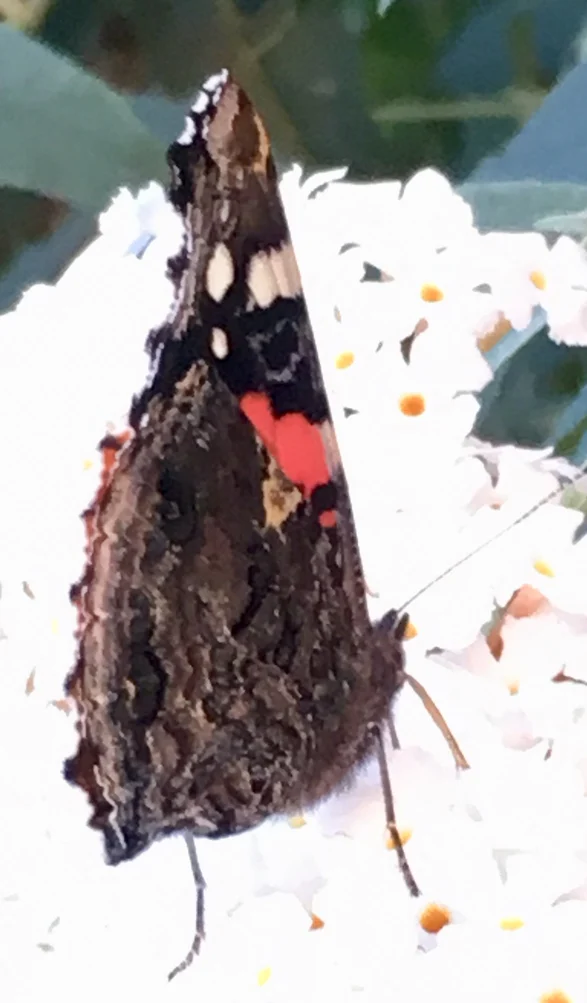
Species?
Vanessa atalanta
